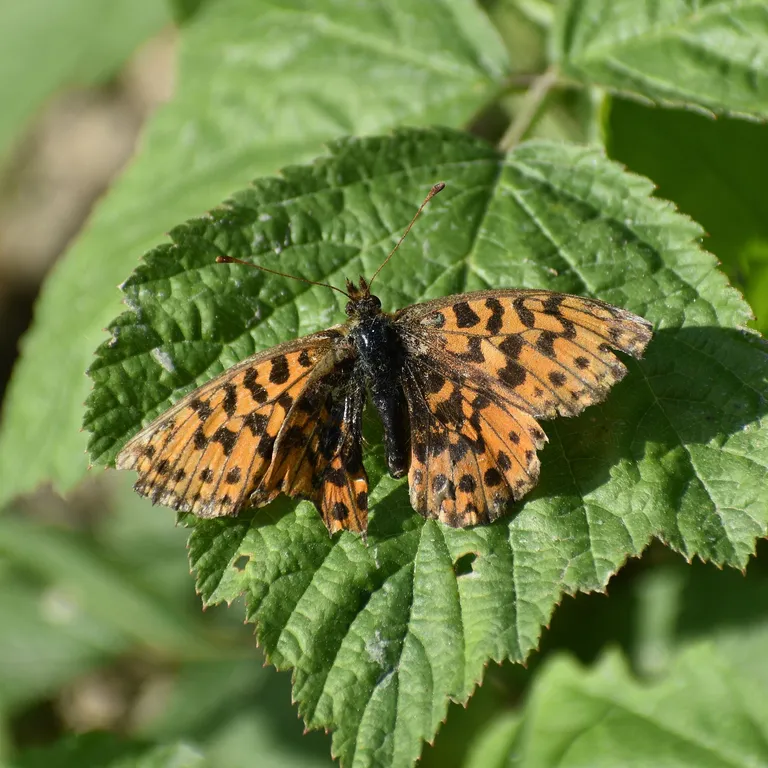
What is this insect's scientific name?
Boloria dia
